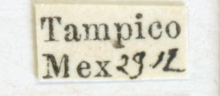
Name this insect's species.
Methia lycoides
